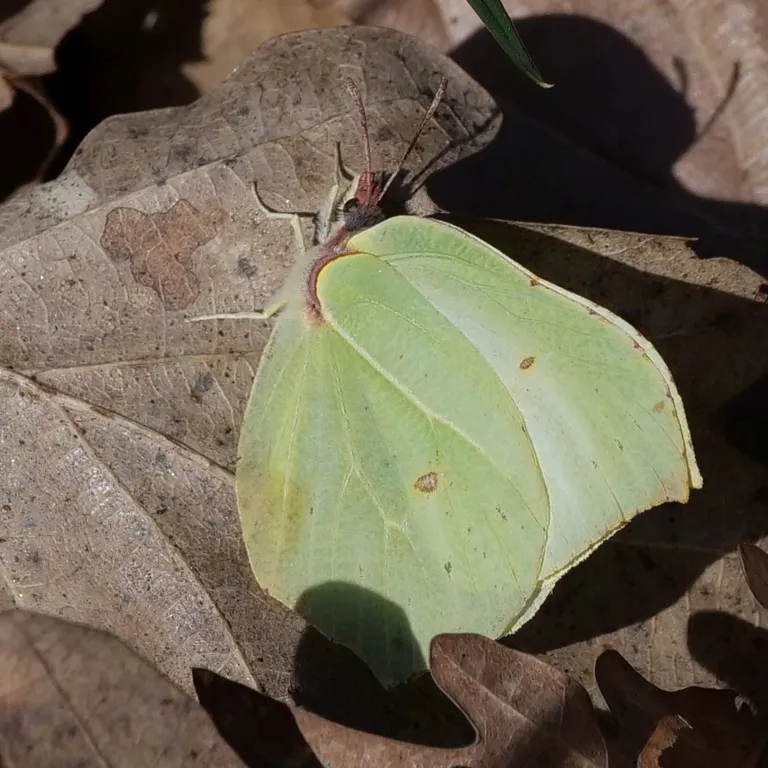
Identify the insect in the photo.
Gonepteryx rhamni
